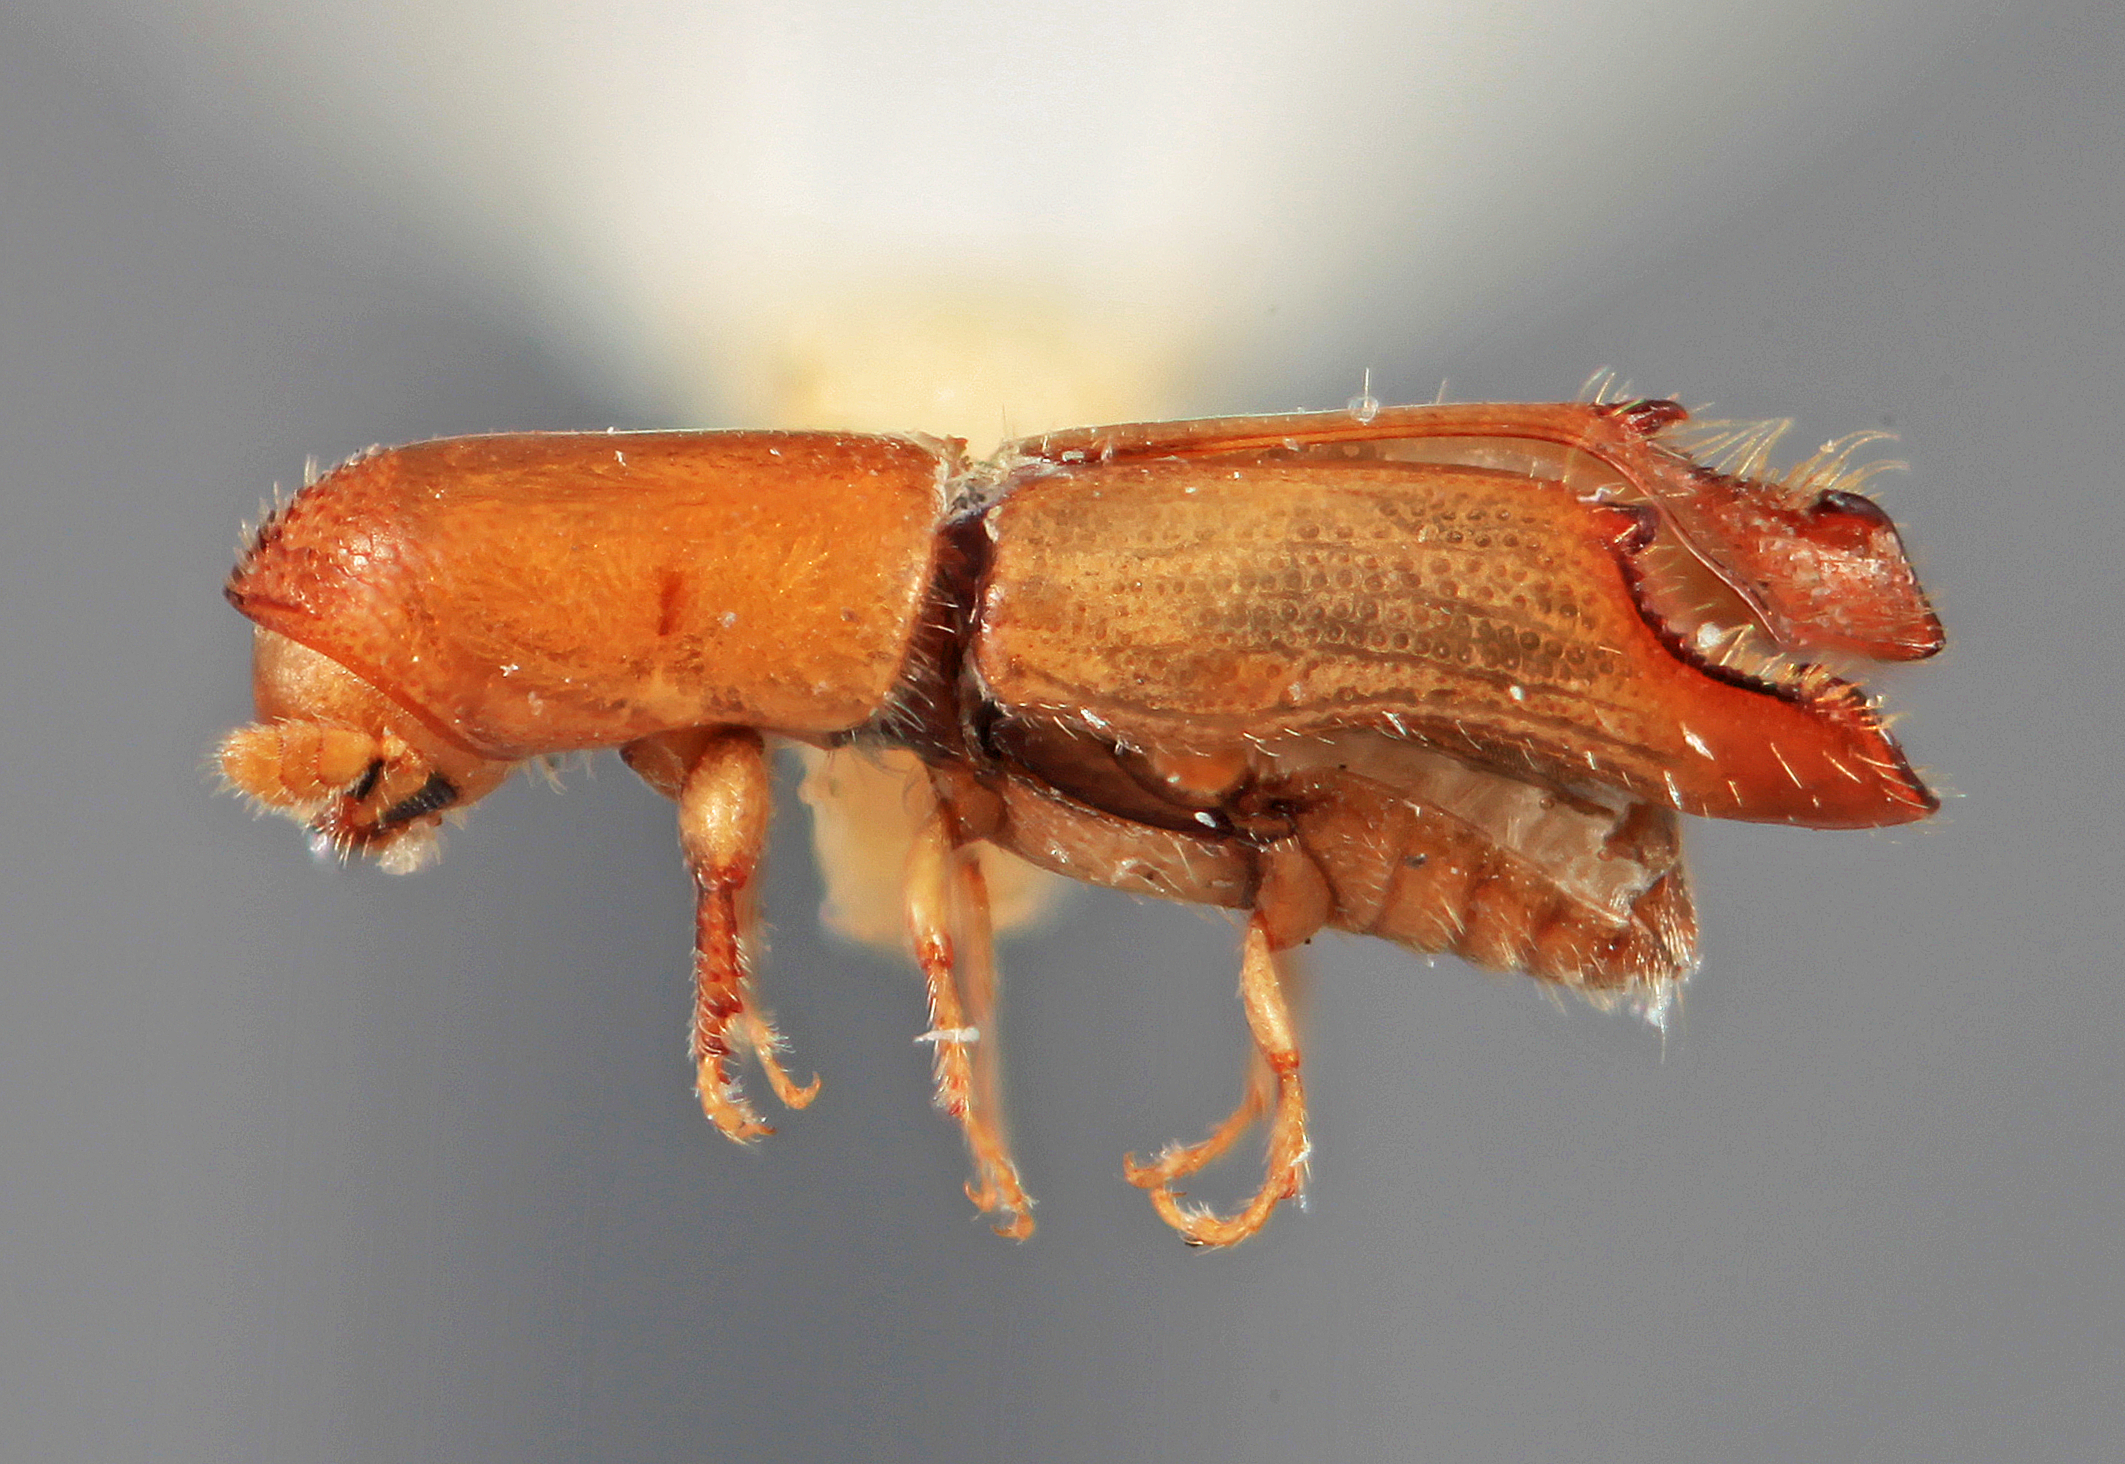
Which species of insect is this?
Amphicranus parilis
